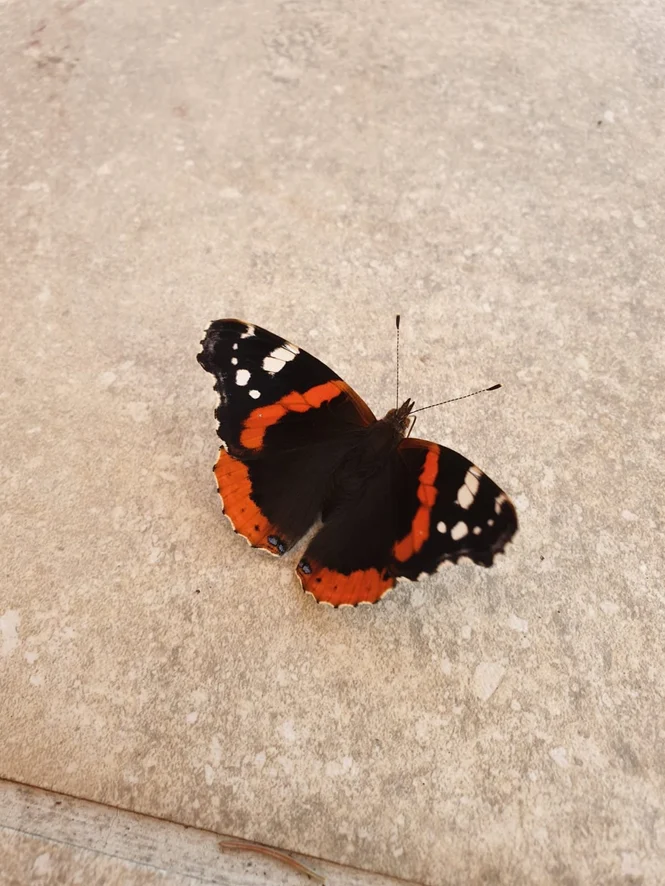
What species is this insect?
Vanessa atalanta
